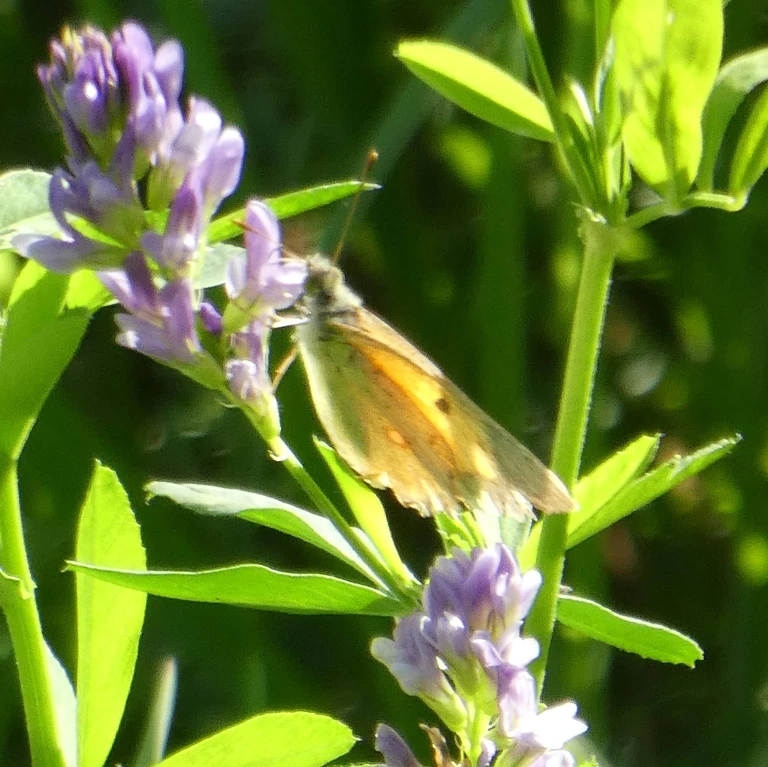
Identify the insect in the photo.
Colias croceus
